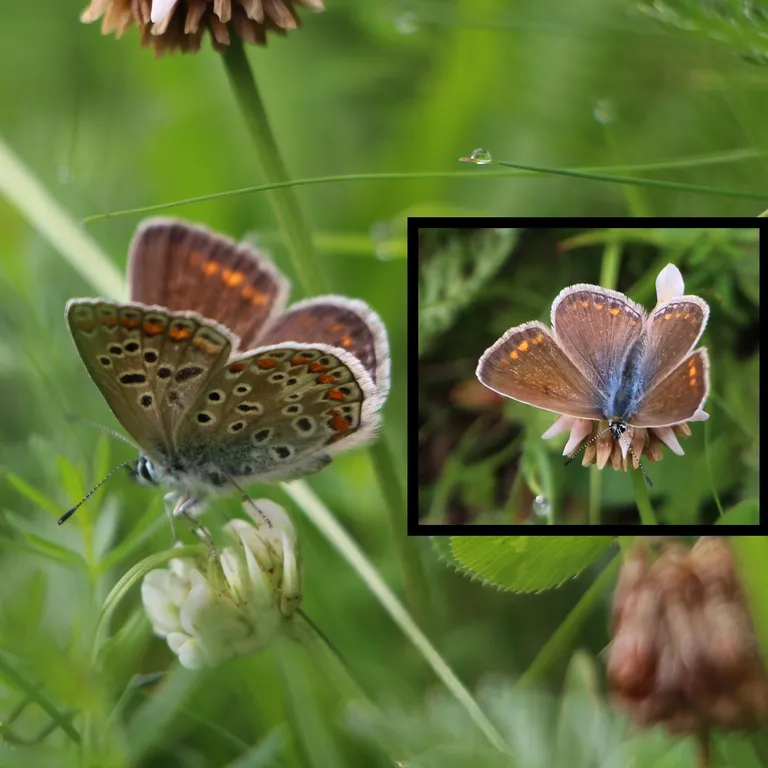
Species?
Polyommatus icarus
